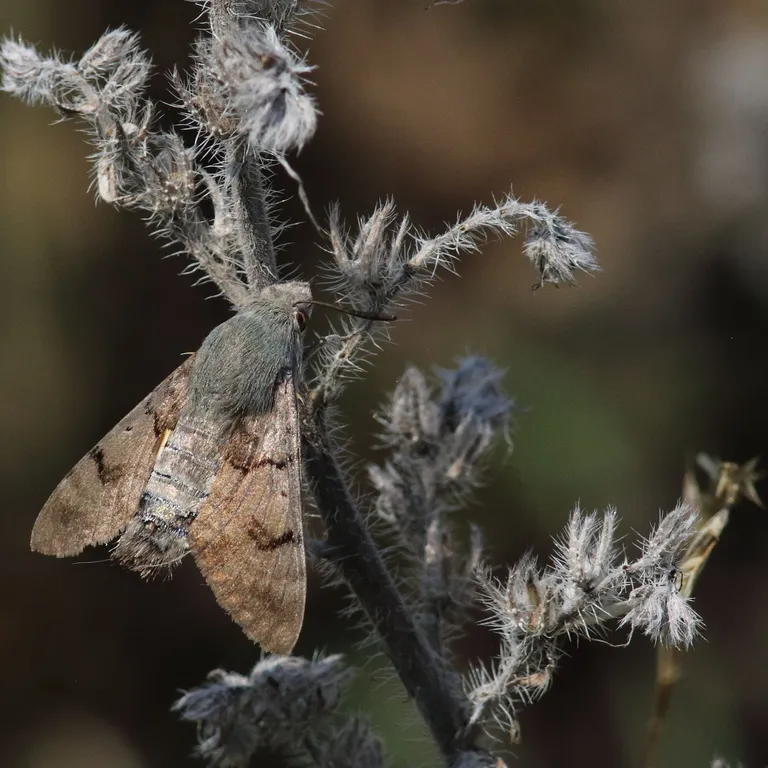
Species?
Macroglossum stellatarum
